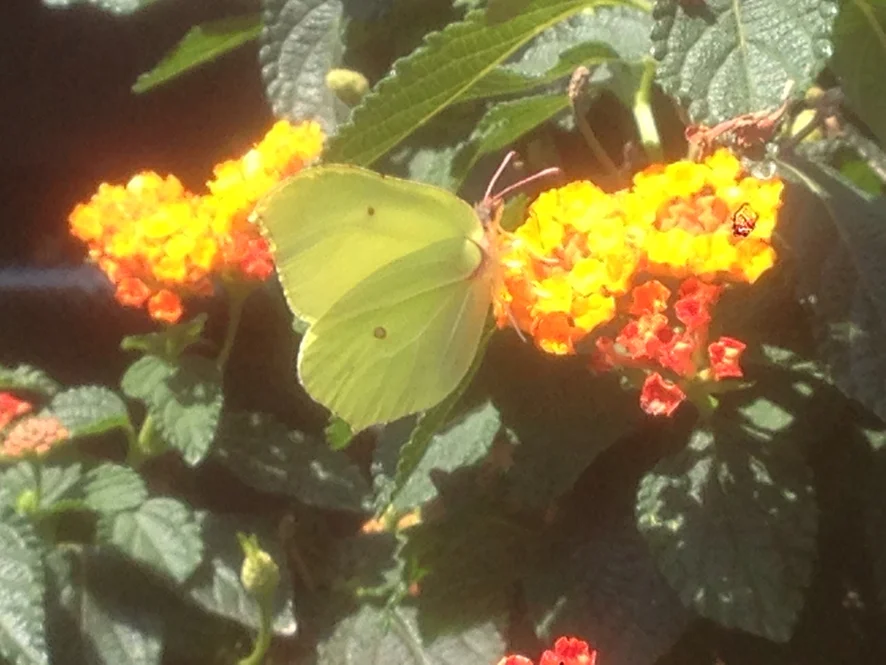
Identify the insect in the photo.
Gonepteryx rhamni
